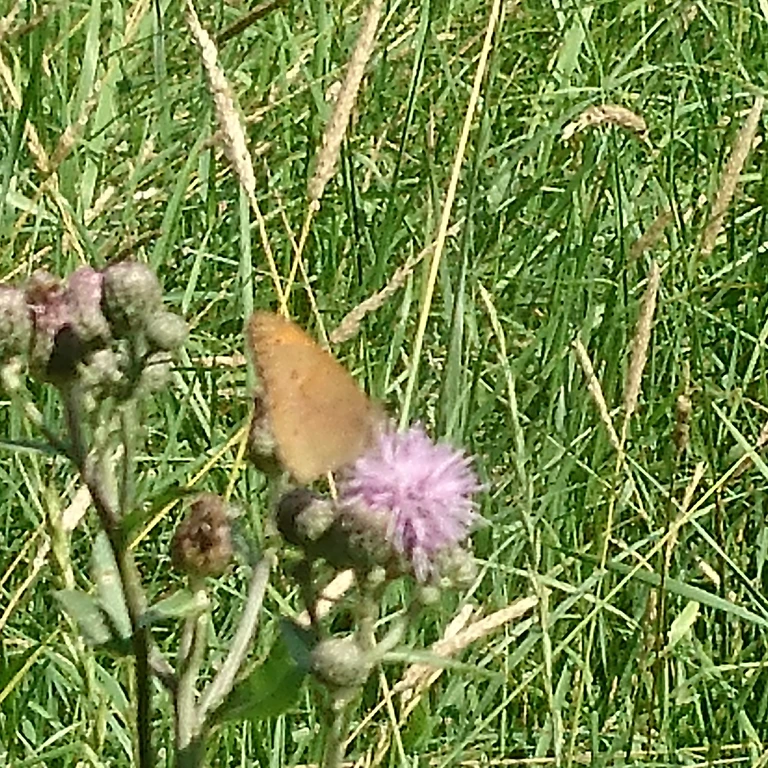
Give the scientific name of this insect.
Maniola jurtina
